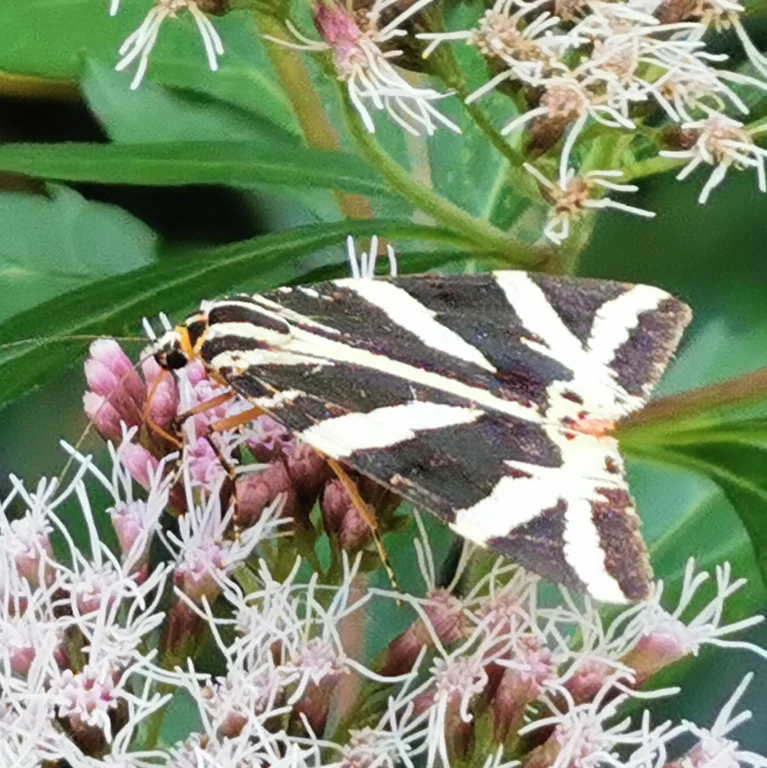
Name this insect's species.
Euplagia quadripunctaria
